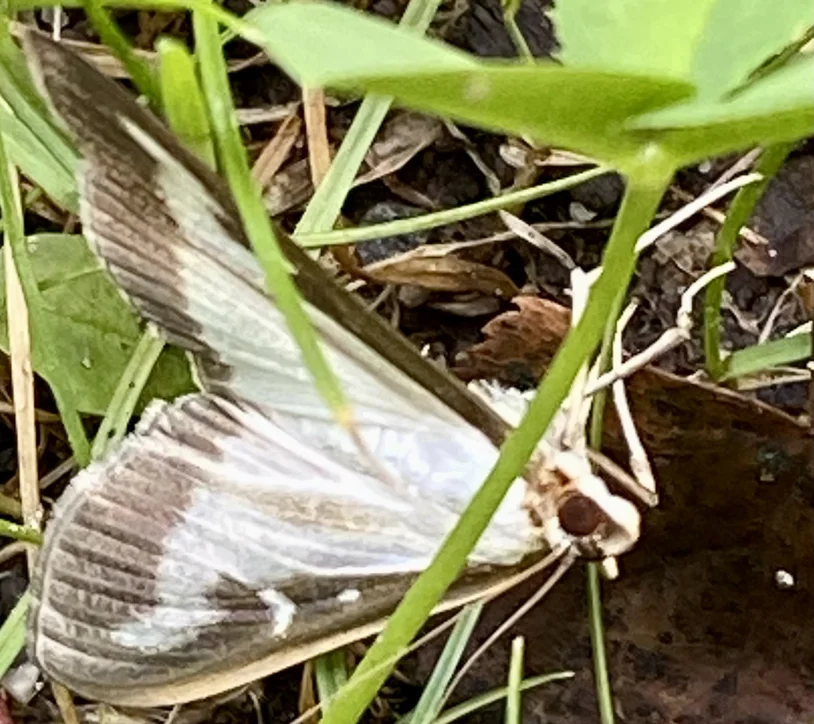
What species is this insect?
Cydalima perspectalis
